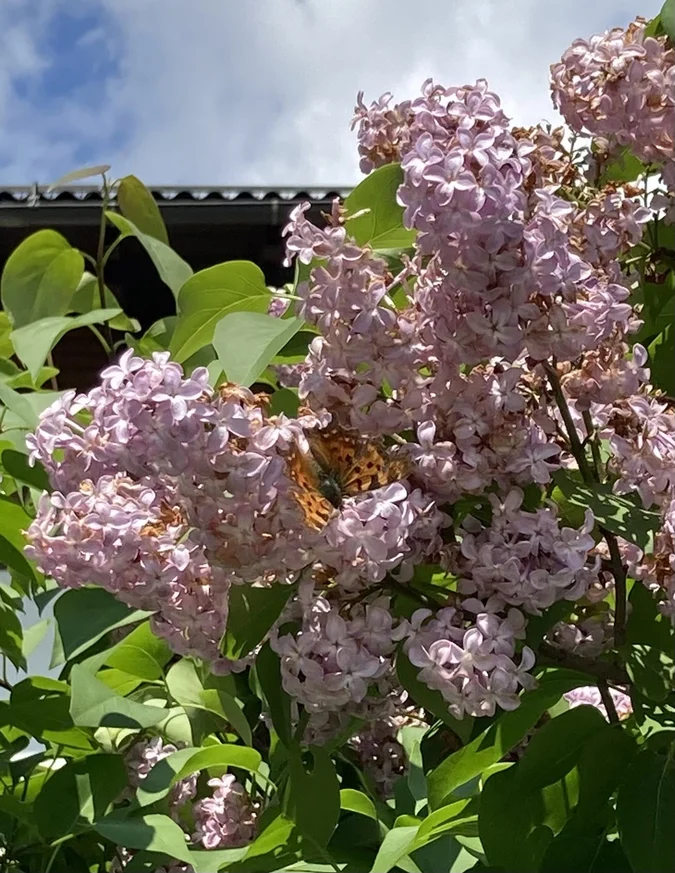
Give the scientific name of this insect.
Polygonia c-album
